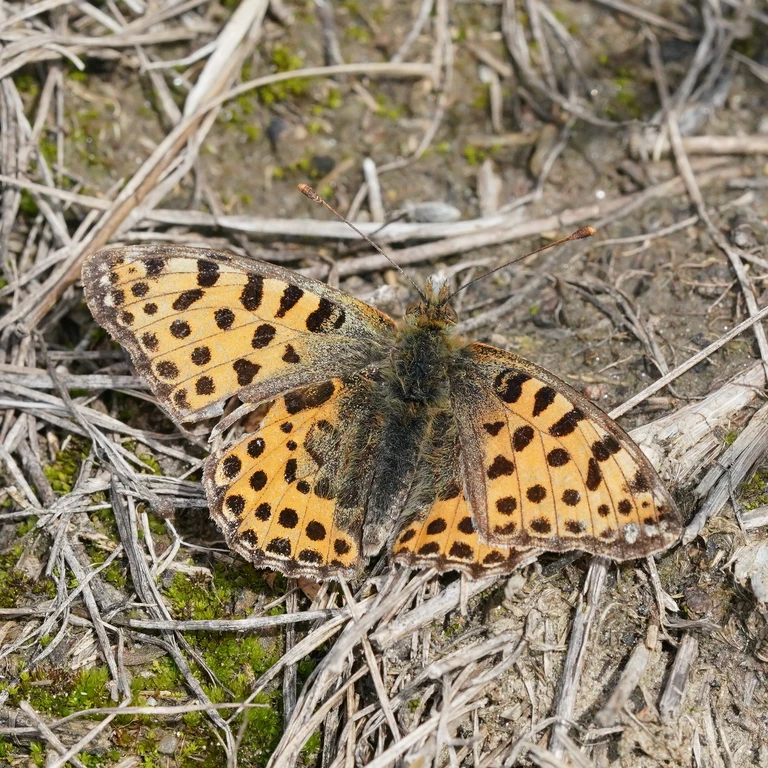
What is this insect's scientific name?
Issoria lathonia
